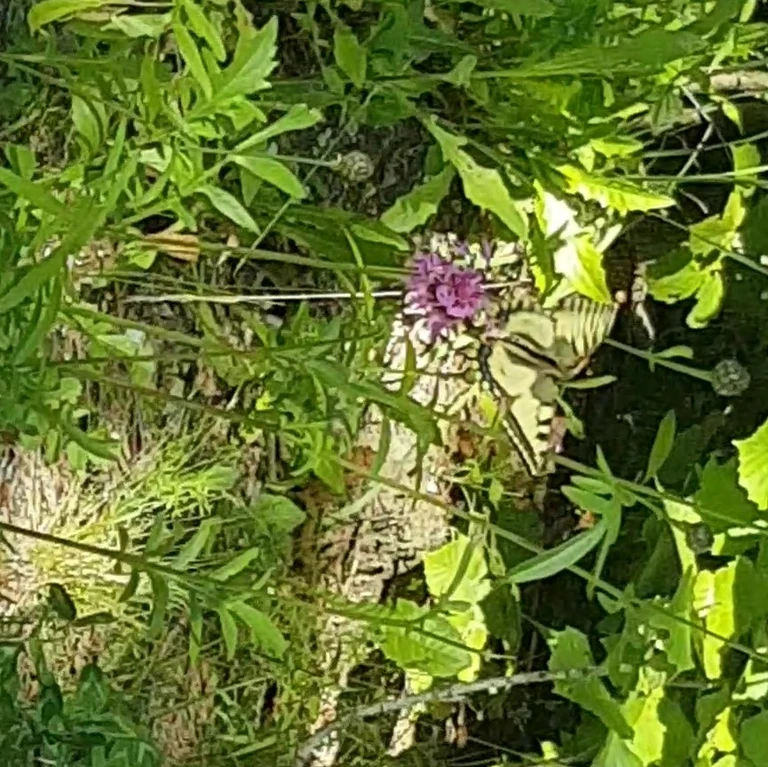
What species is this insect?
Papilio machaon
